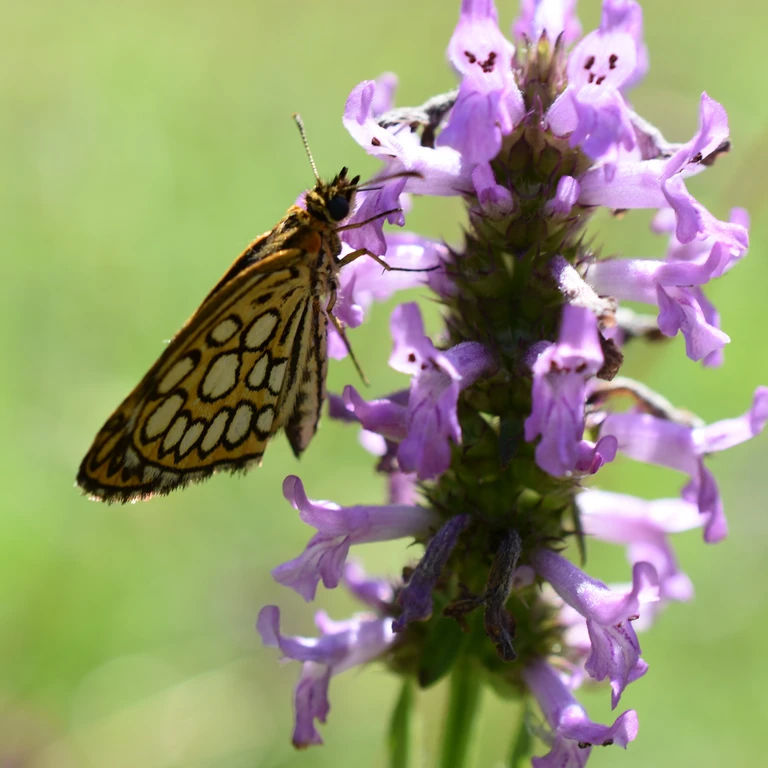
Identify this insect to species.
Heteropterus morpheus
